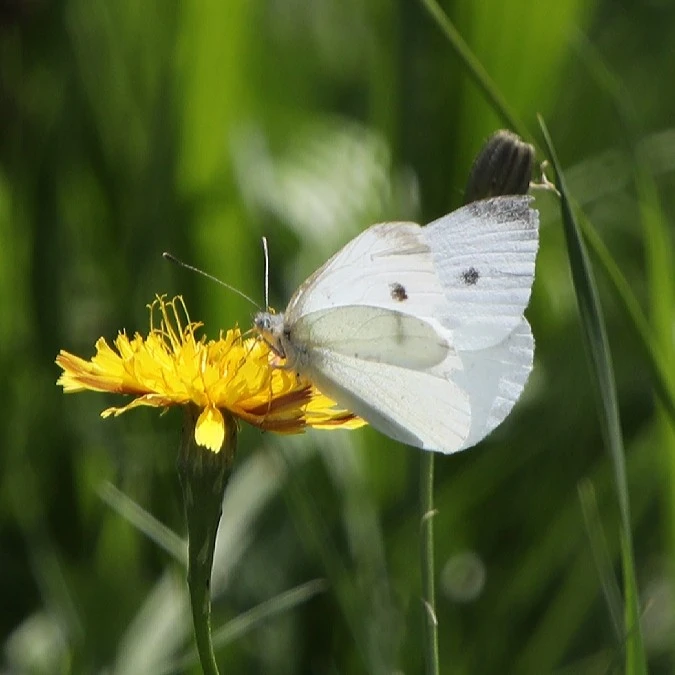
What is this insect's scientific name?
Pieris rapae
